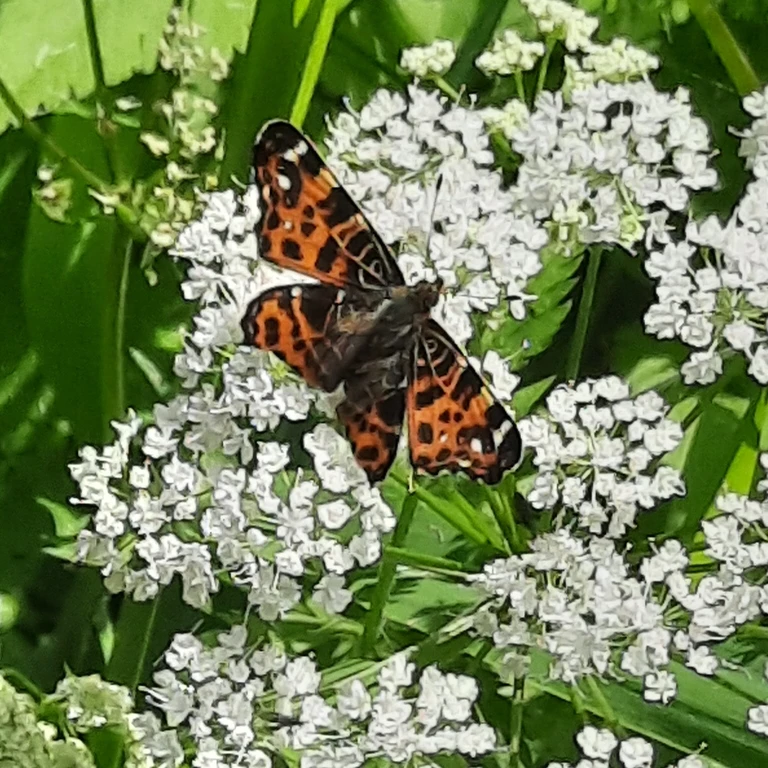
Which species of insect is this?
Araschnia levana
